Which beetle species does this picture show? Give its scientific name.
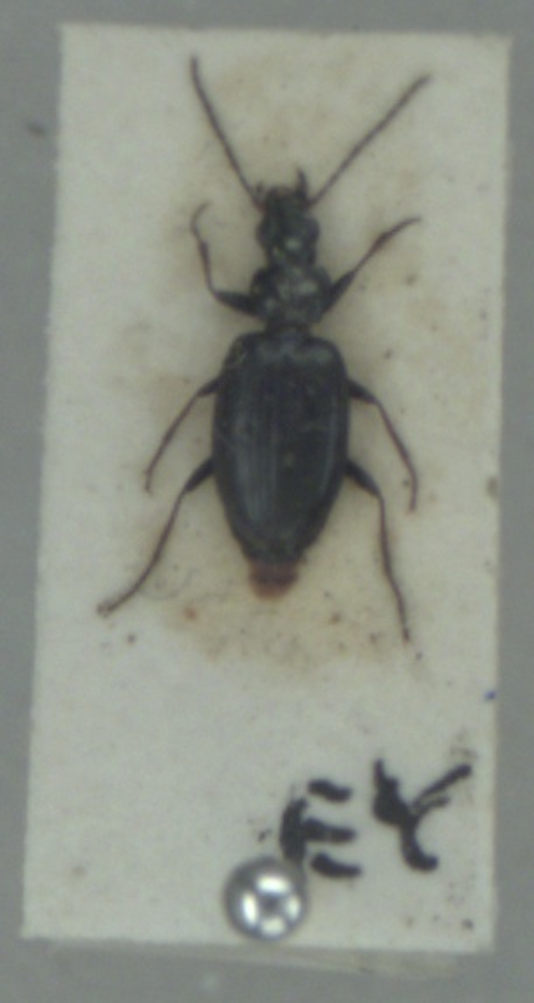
Bembidion atrocaeruleum
